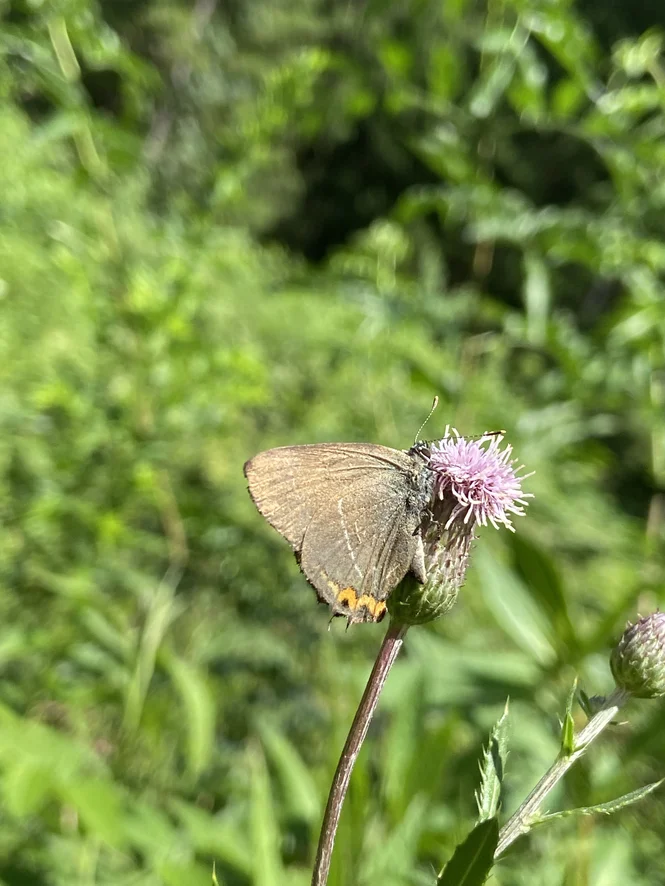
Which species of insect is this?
Satyrium w-album
